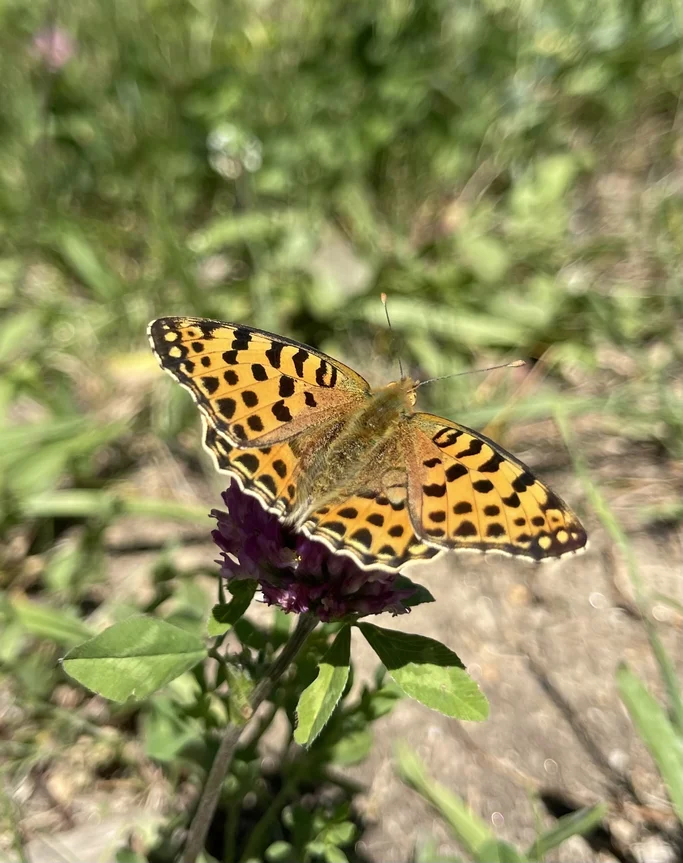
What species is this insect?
Issoria lathonia
